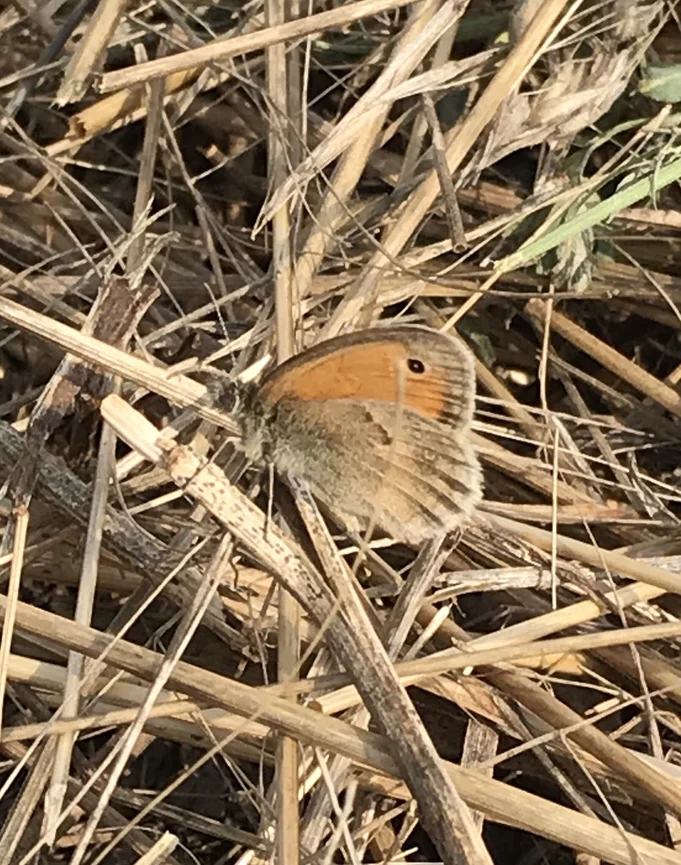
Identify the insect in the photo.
Coenonympha pamphilus
